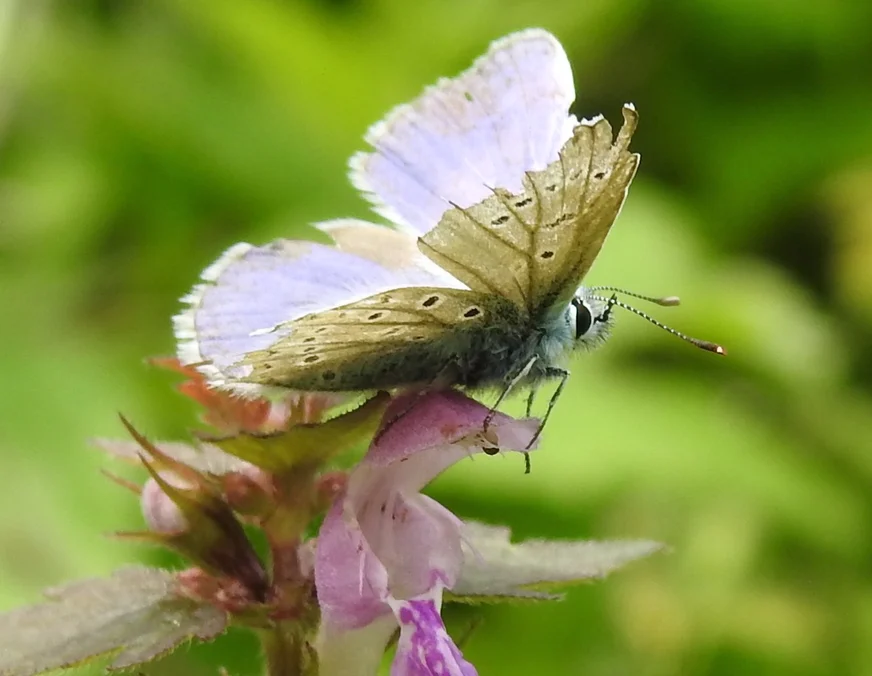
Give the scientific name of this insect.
Polyommatus icarus
